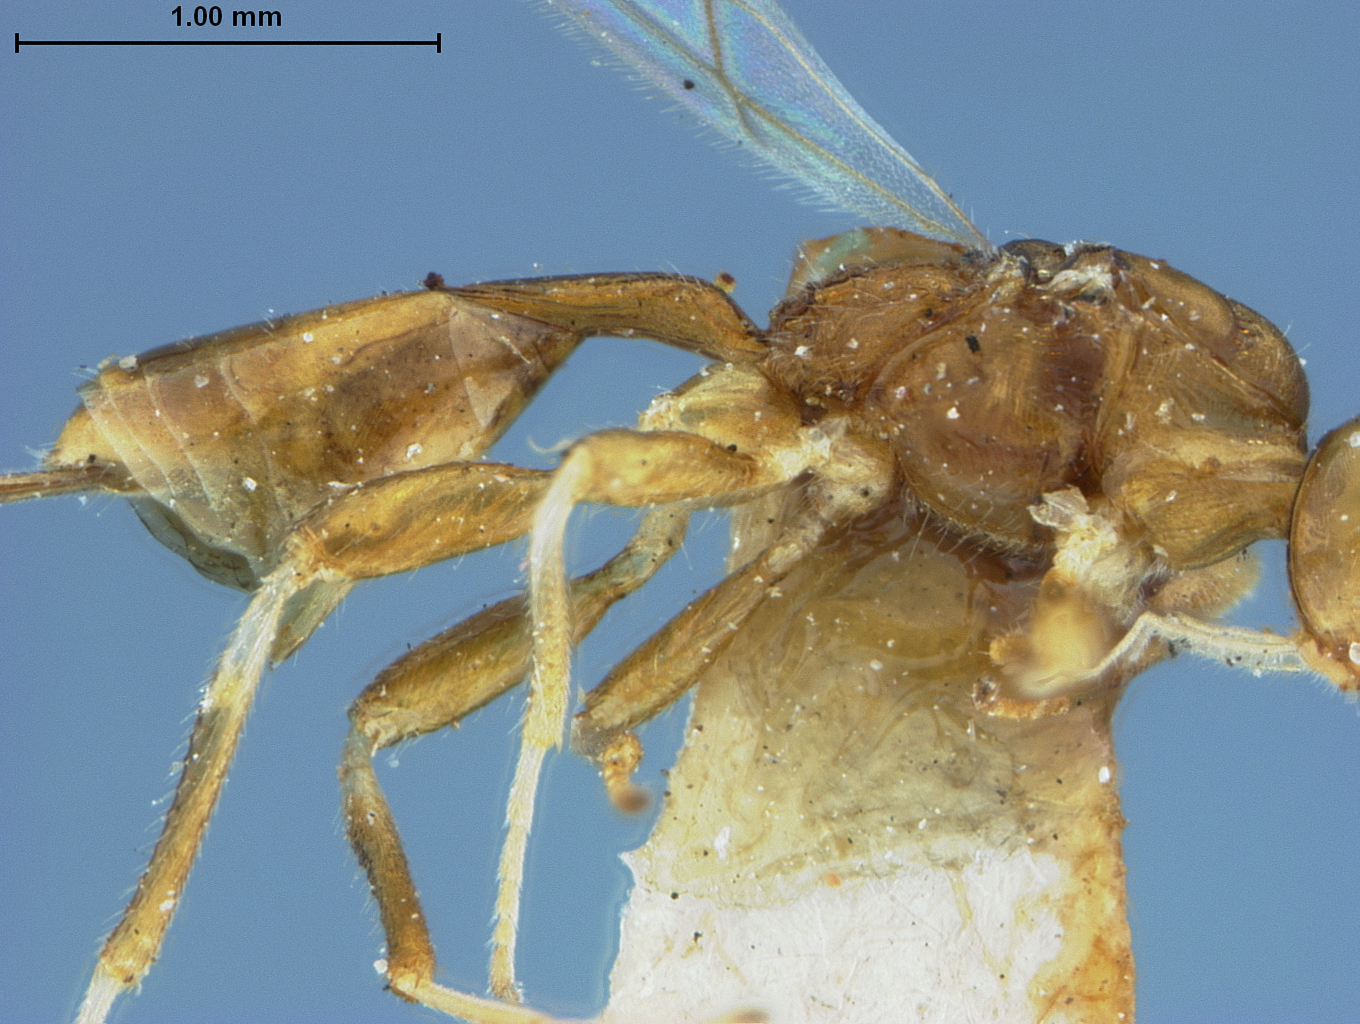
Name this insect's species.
Spathius pallidus
